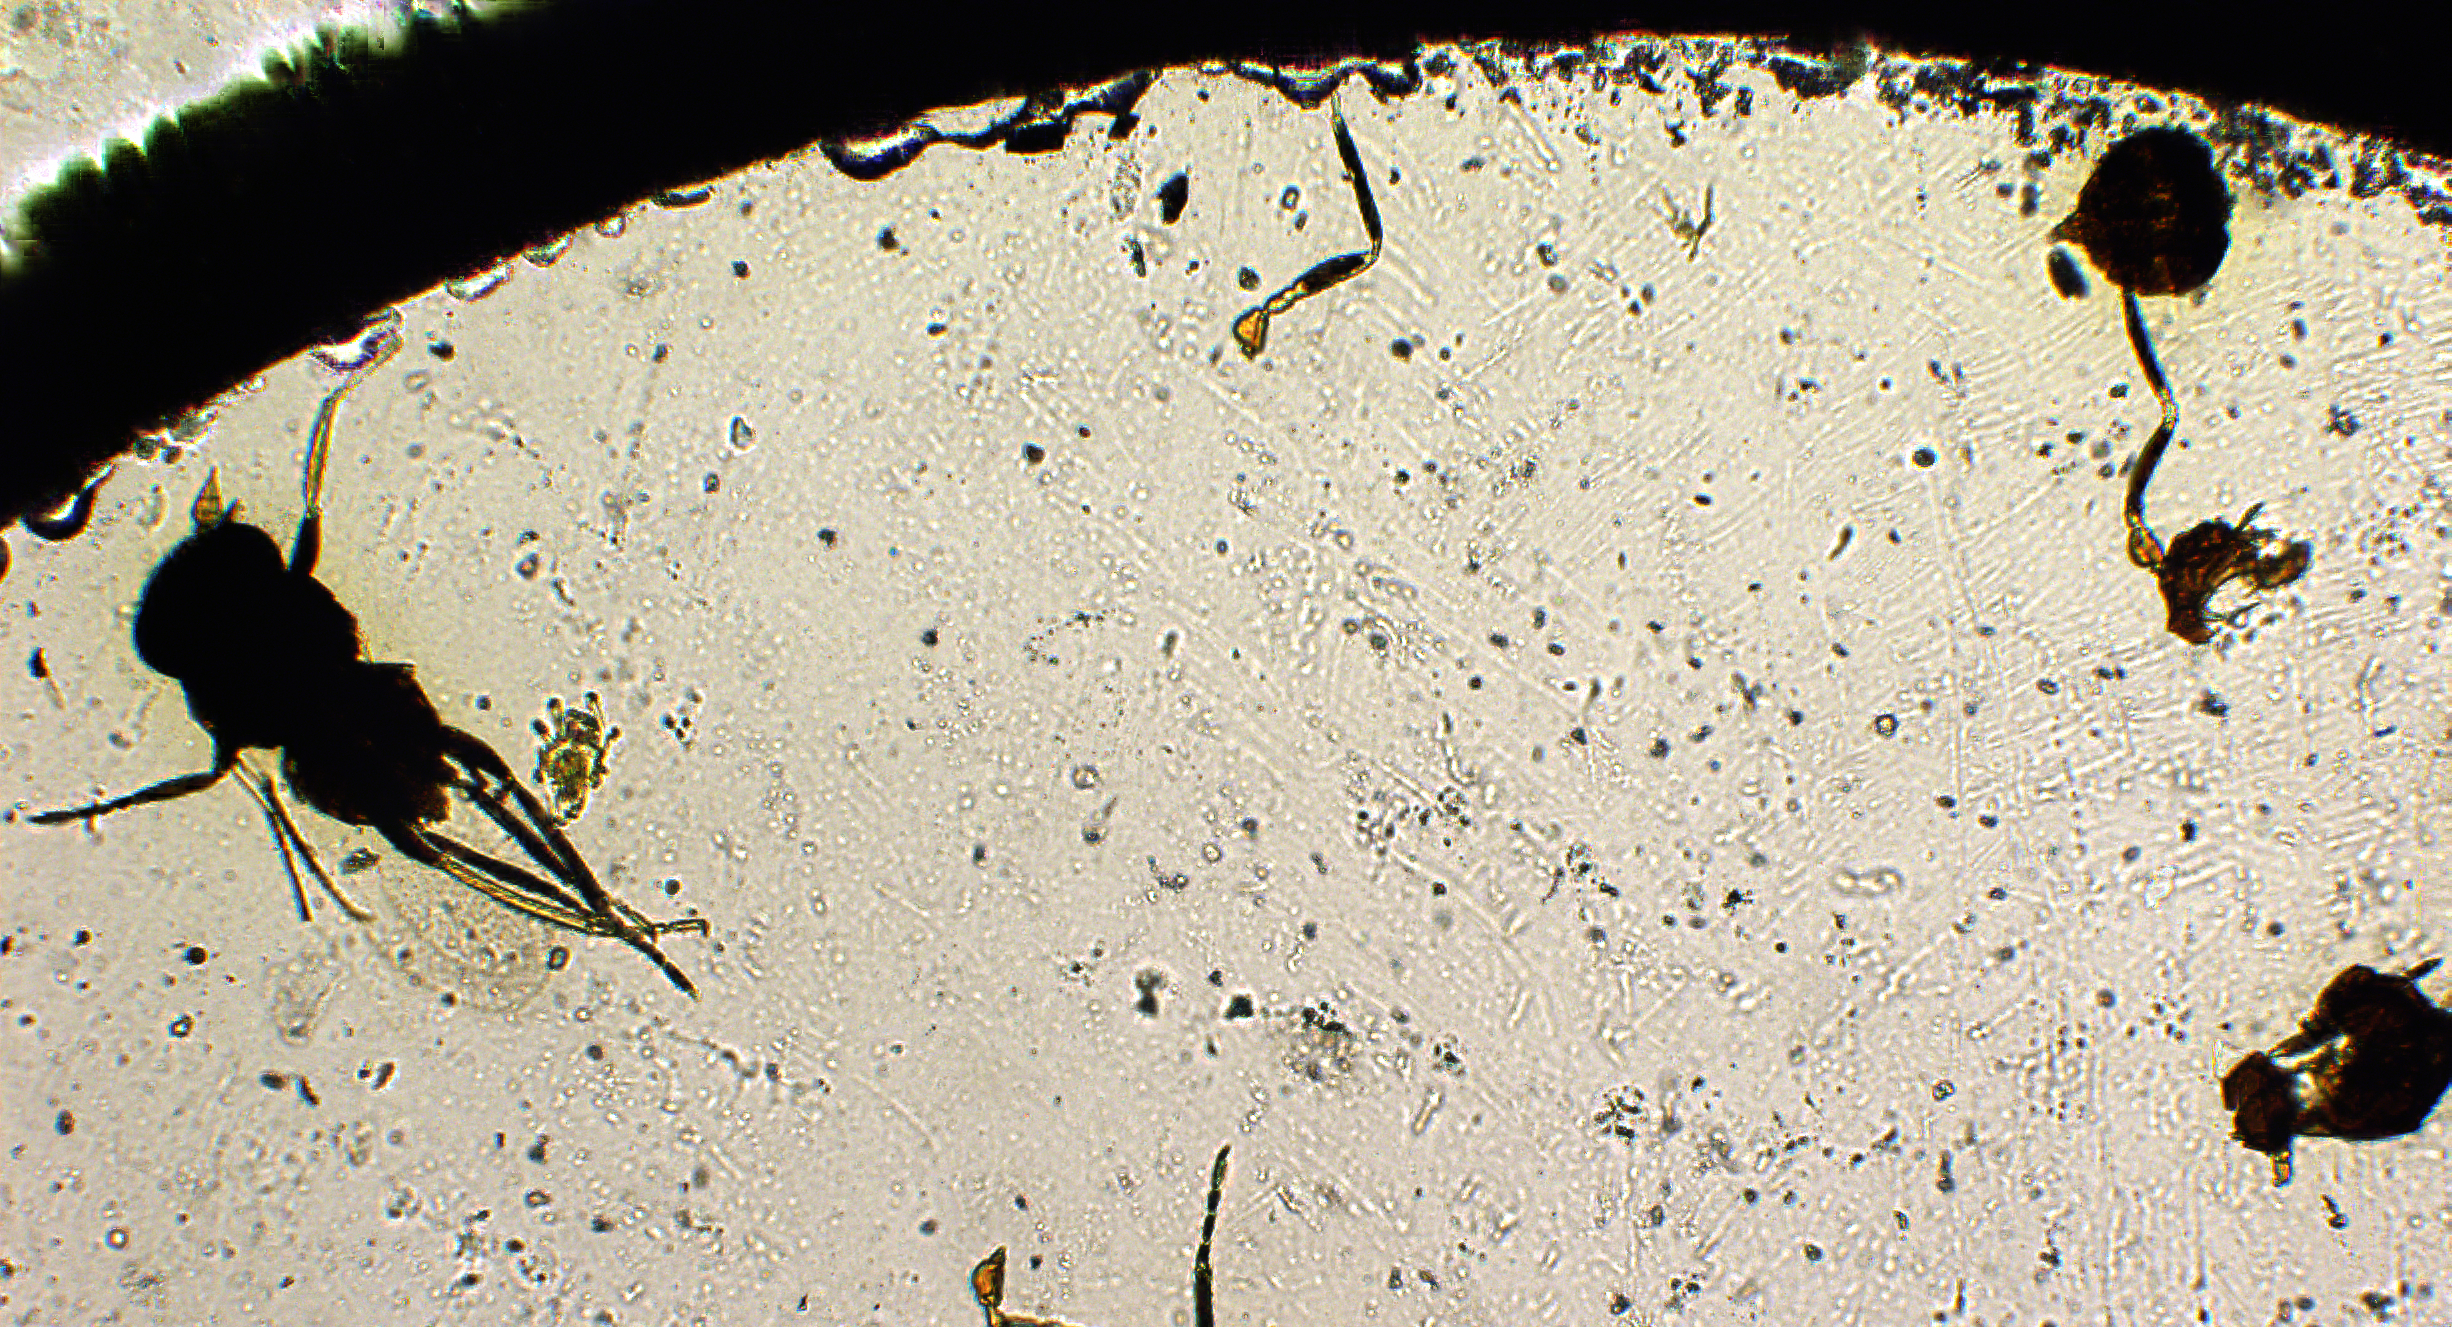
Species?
Cardiogaster hyalina
